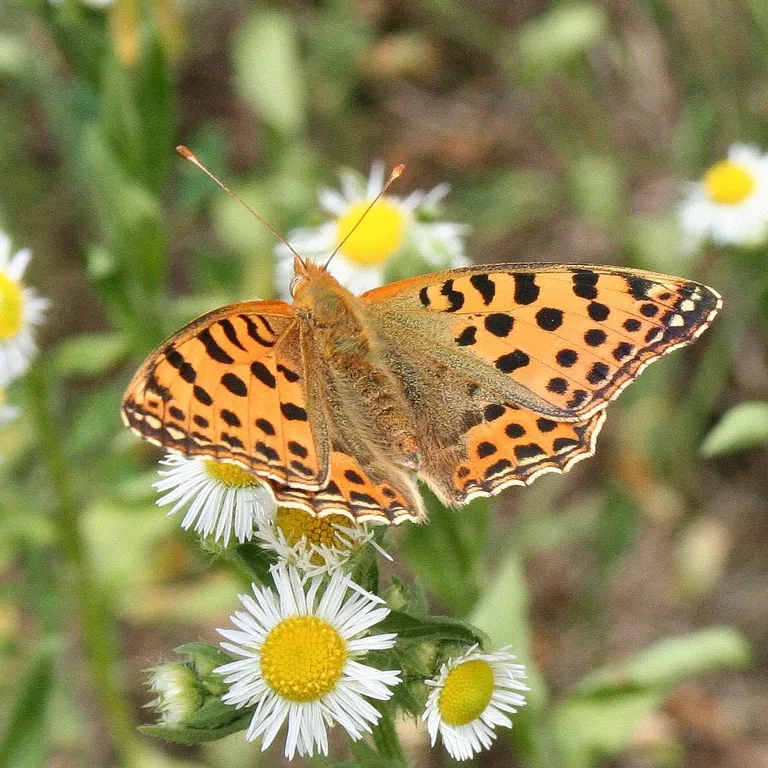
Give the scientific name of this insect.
Issoria lathonia
